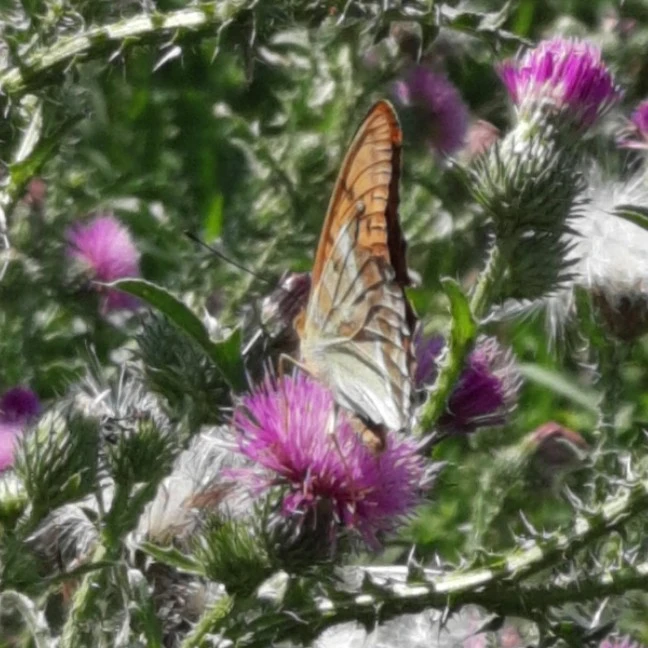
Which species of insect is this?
Argynnis paphia
